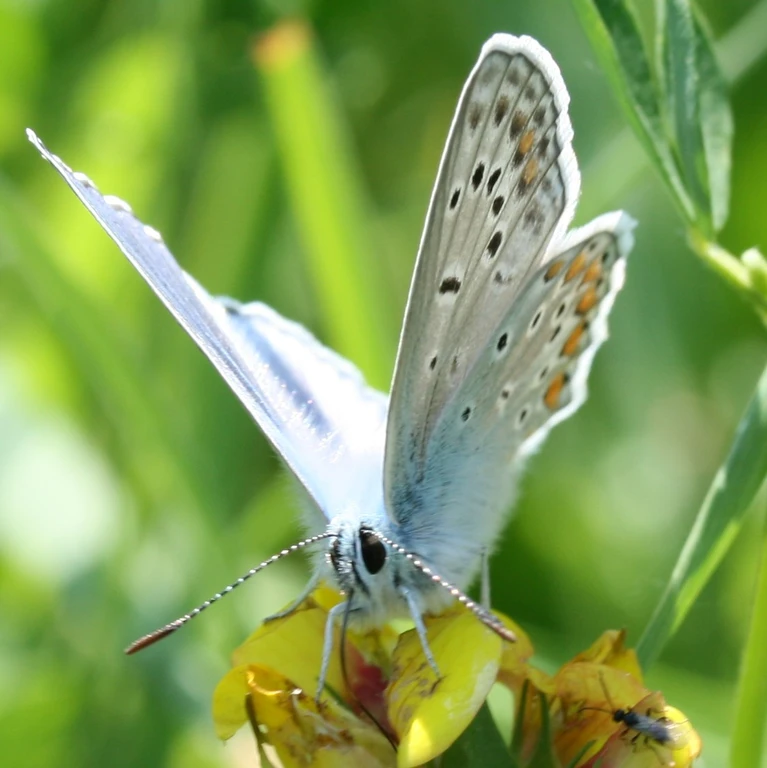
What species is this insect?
Polyommatus icarus
